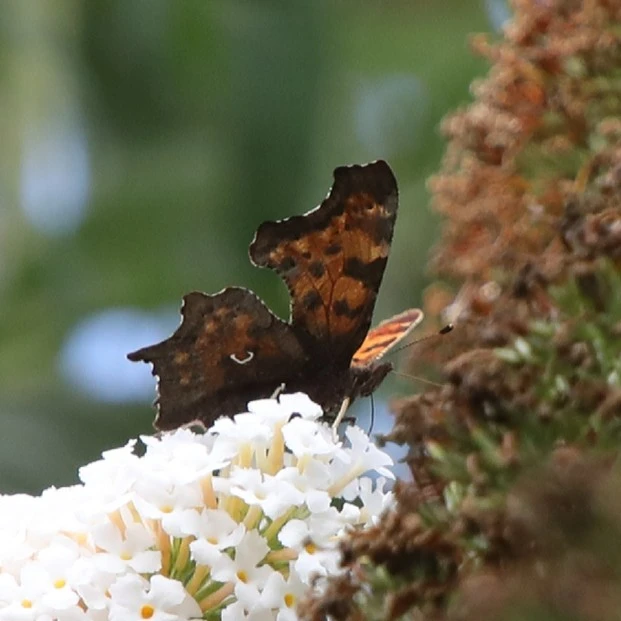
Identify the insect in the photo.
Polygonia c-album
